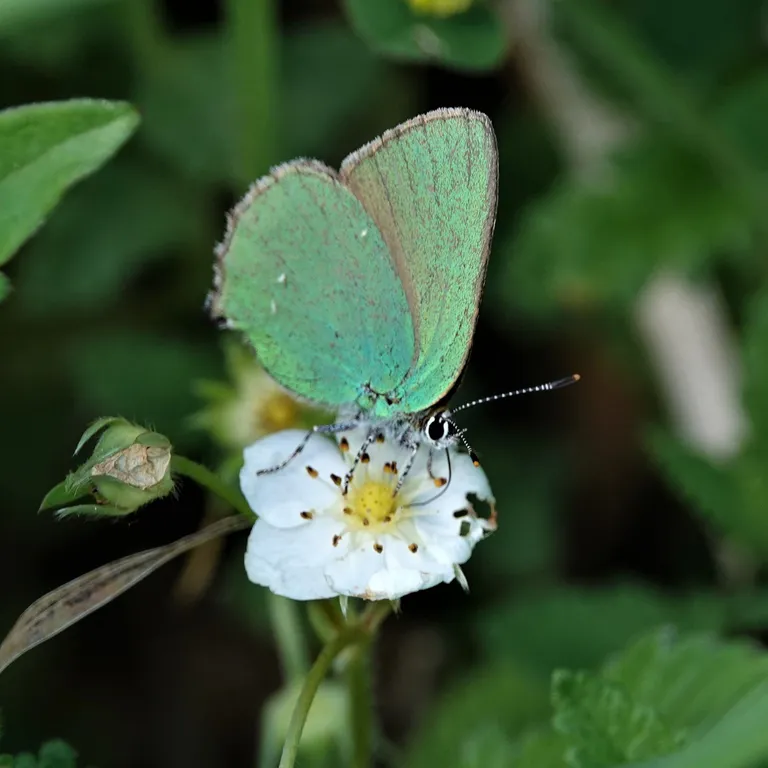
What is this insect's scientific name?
Callophrys rubi
